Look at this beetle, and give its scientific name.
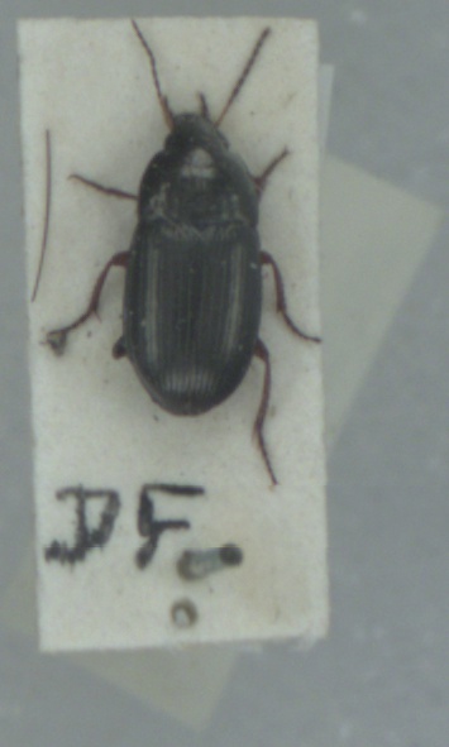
Amara familiaris
